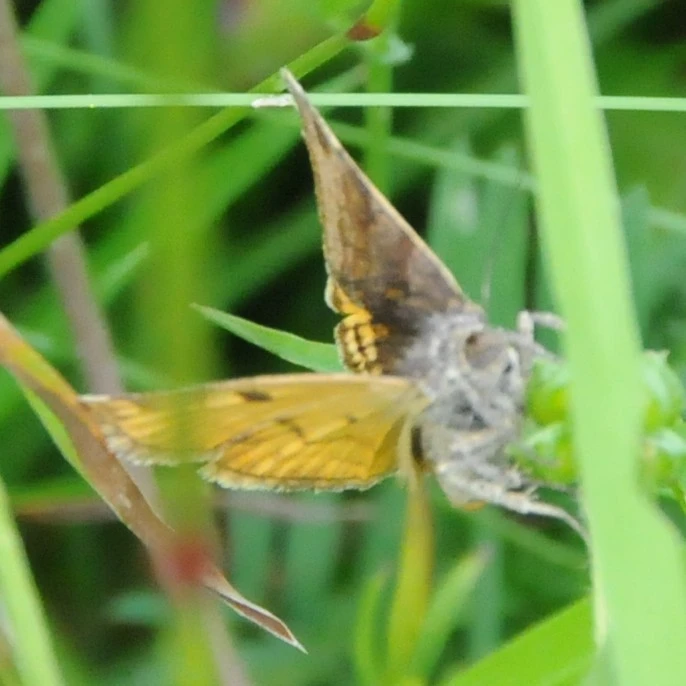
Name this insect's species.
Euclidia glyphica
